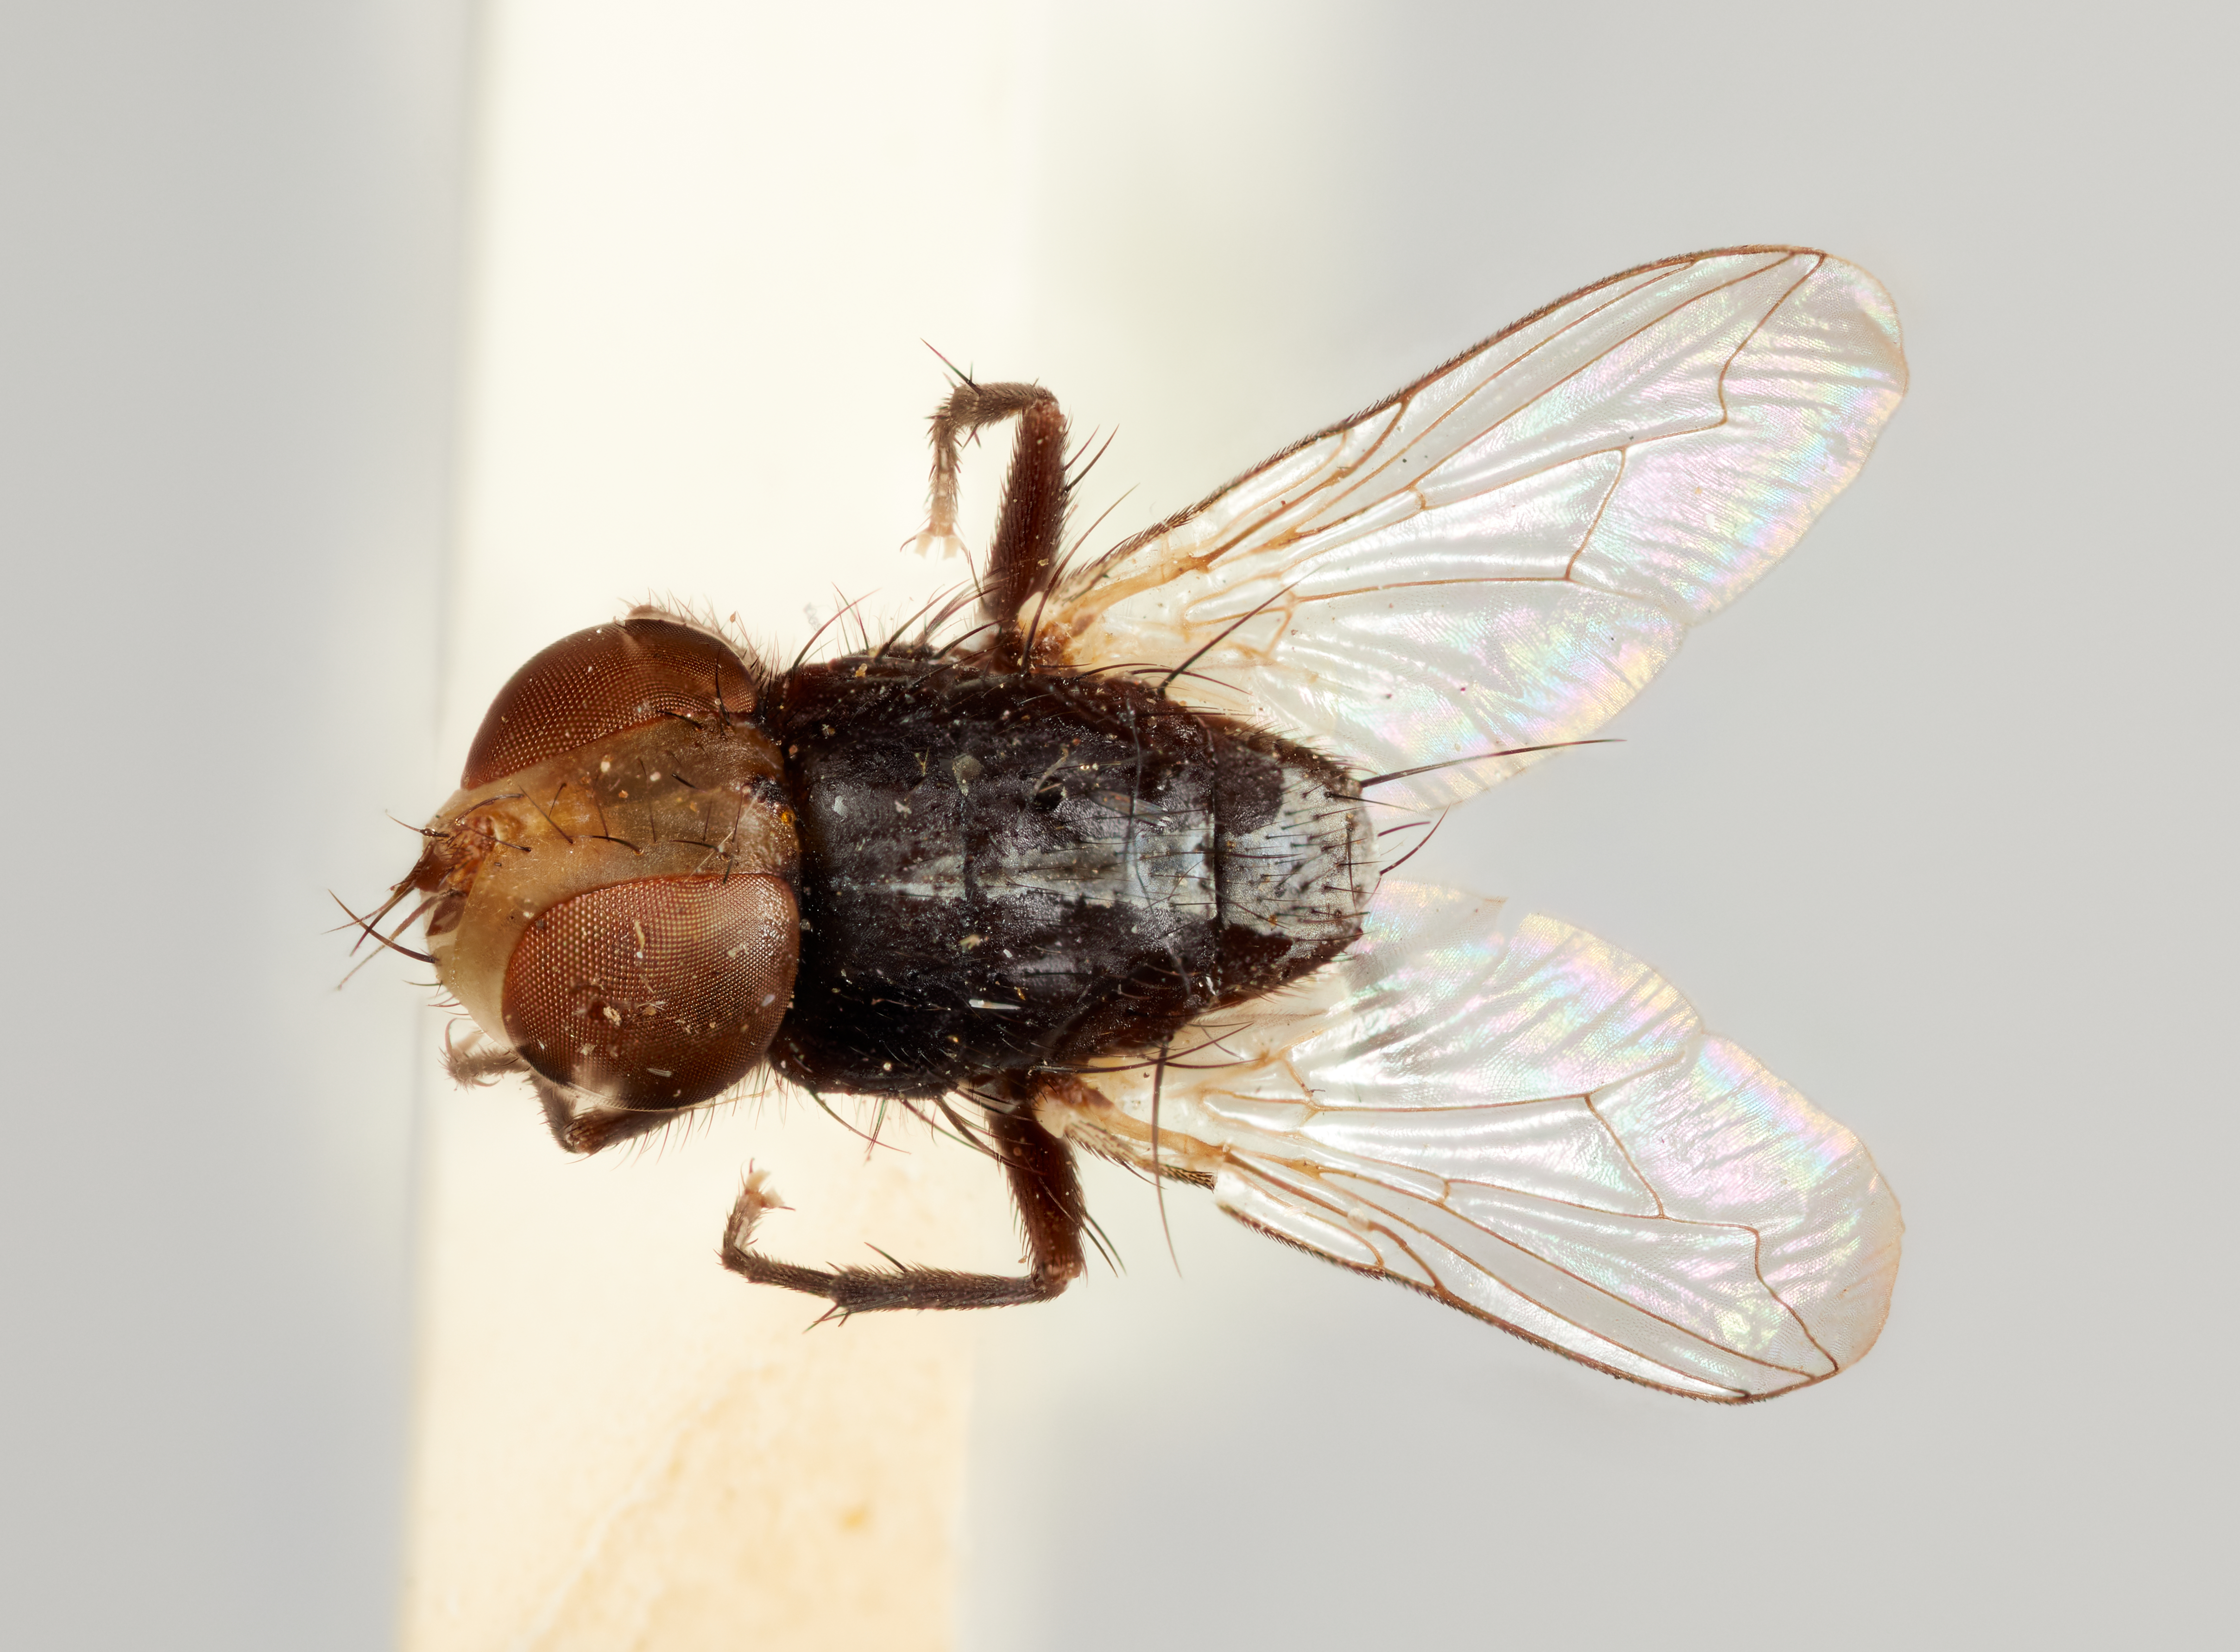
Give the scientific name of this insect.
Eumacronychia montana
